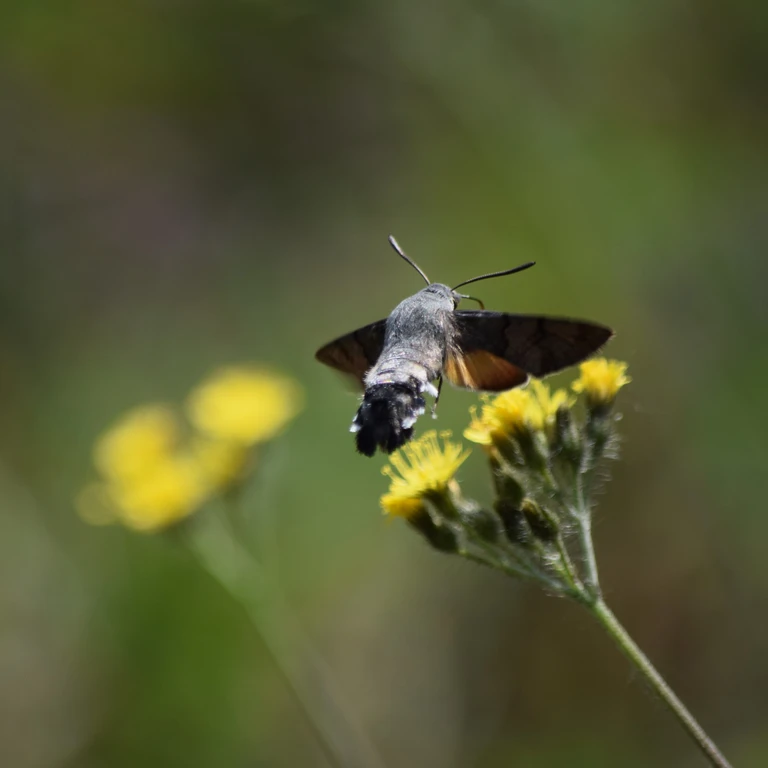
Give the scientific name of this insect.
Macroglossum stellatarum
